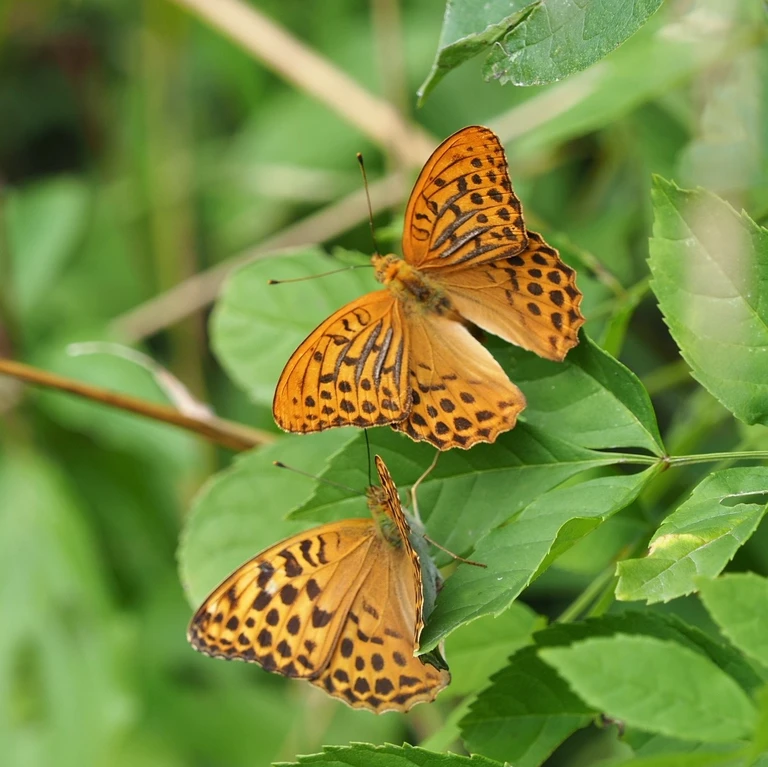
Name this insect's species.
Argynnis paphia
